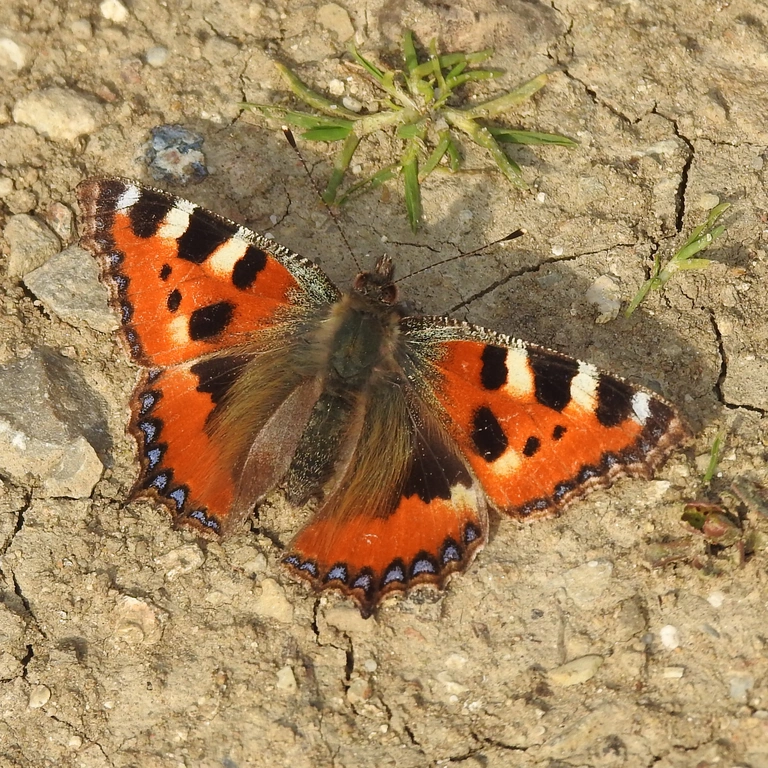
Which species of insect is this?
Aglais urticae
